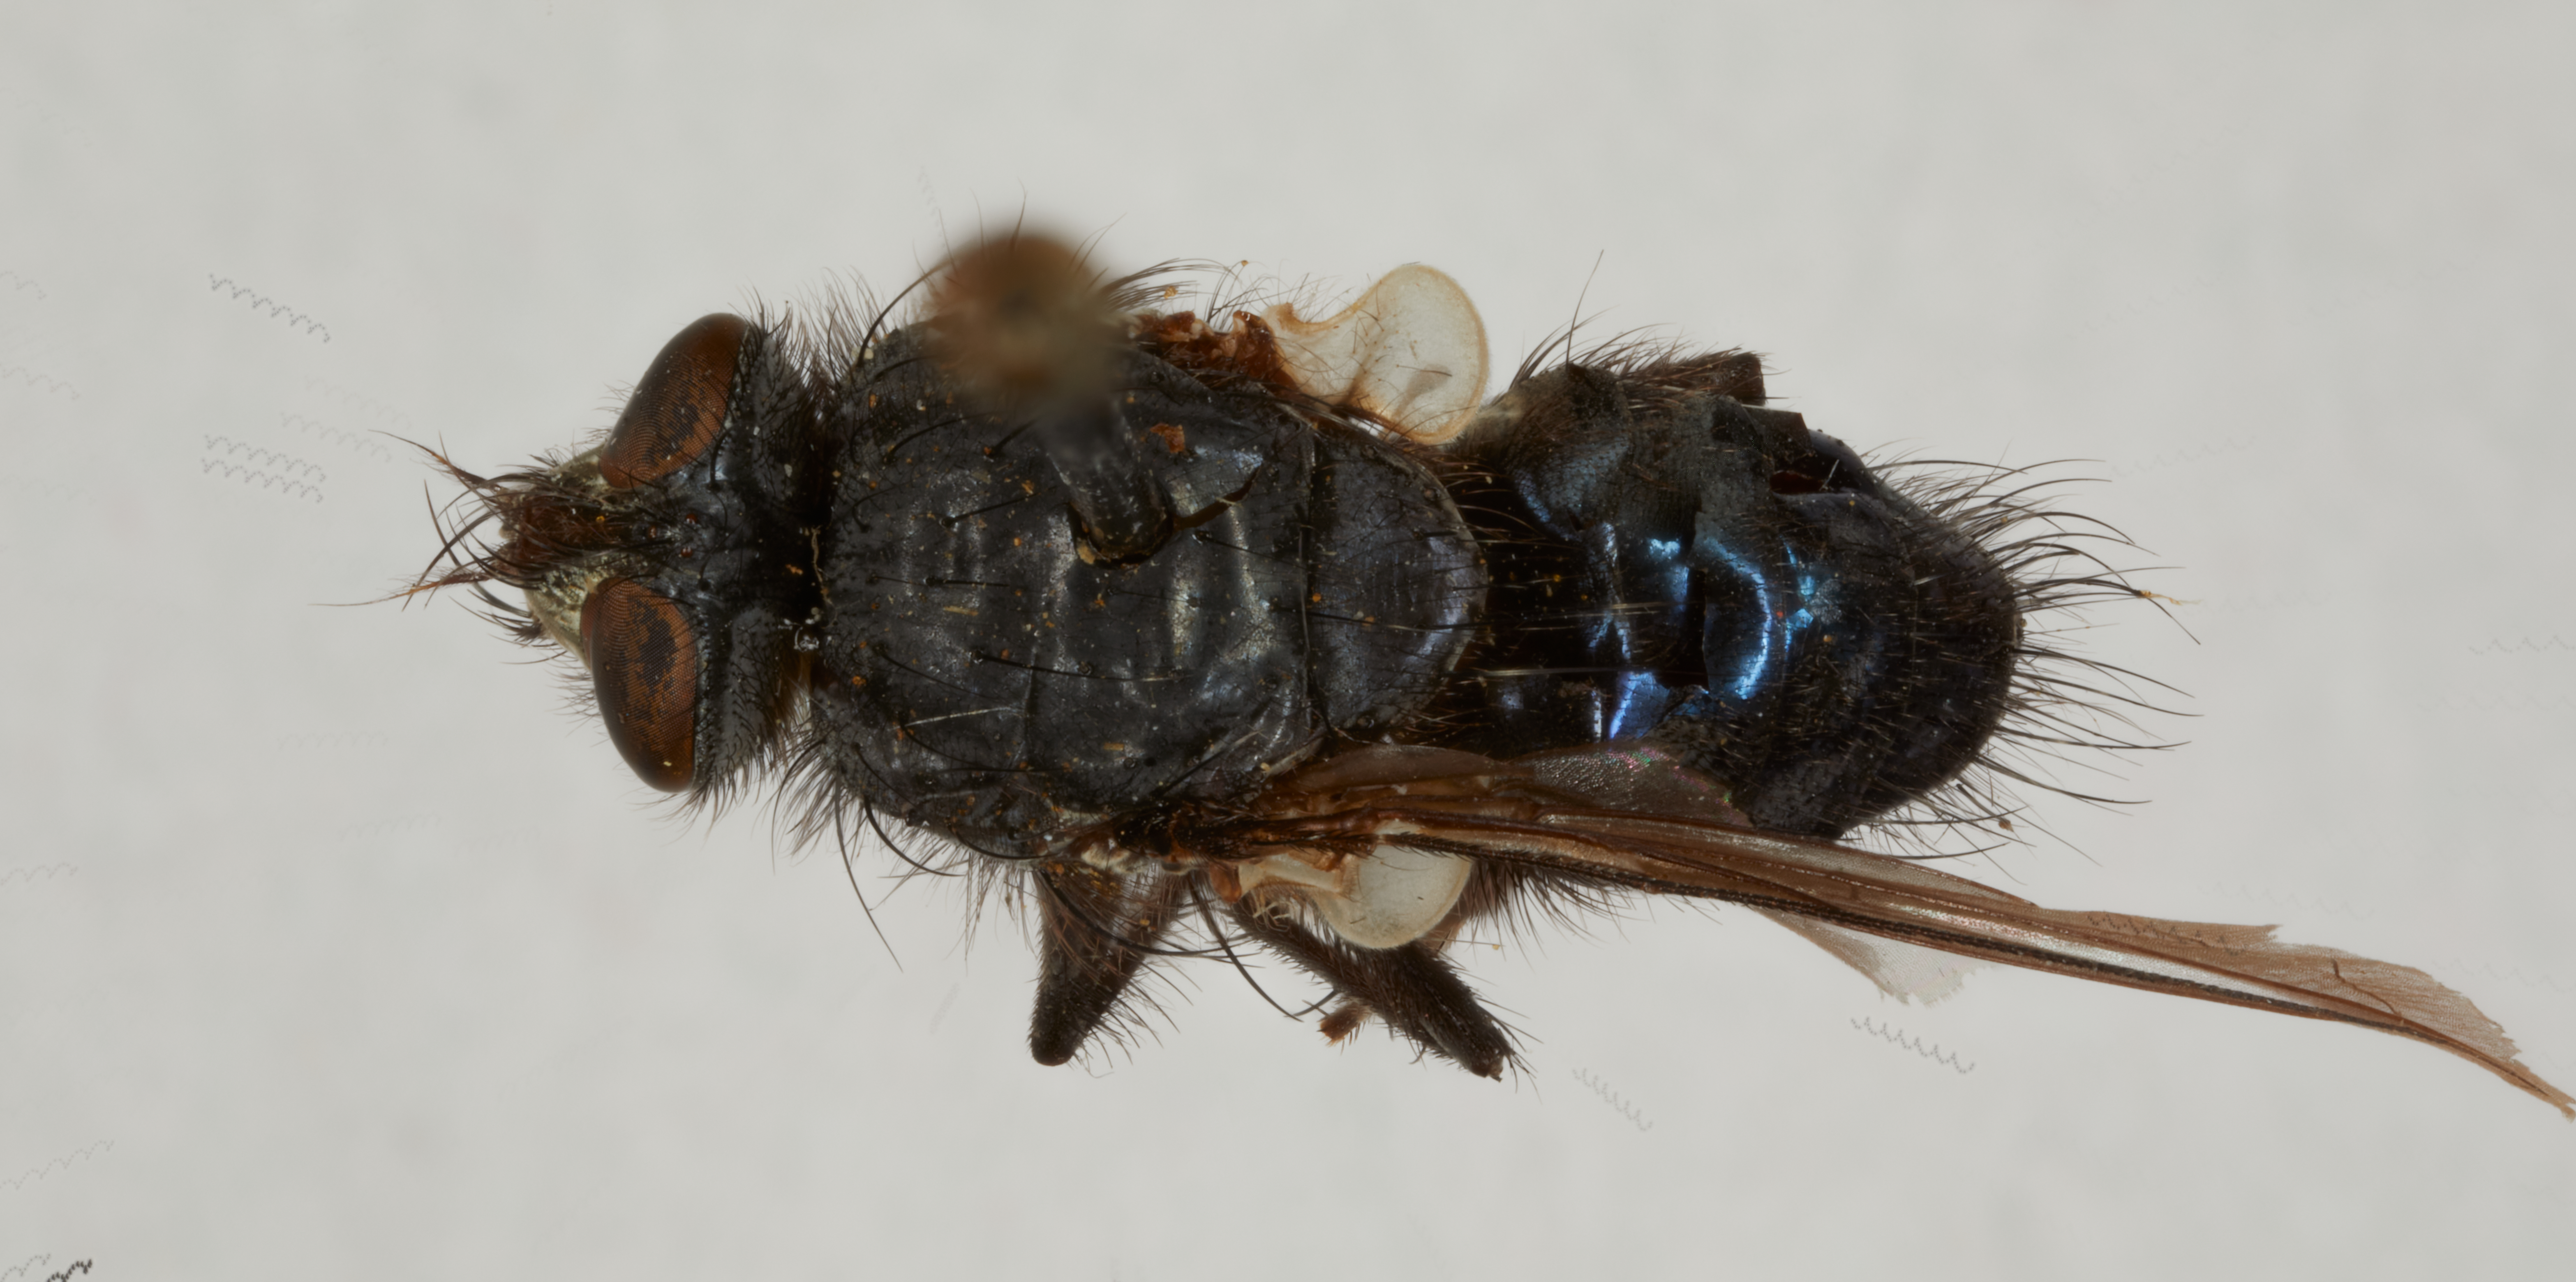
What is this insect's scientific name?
Acronesia abina
